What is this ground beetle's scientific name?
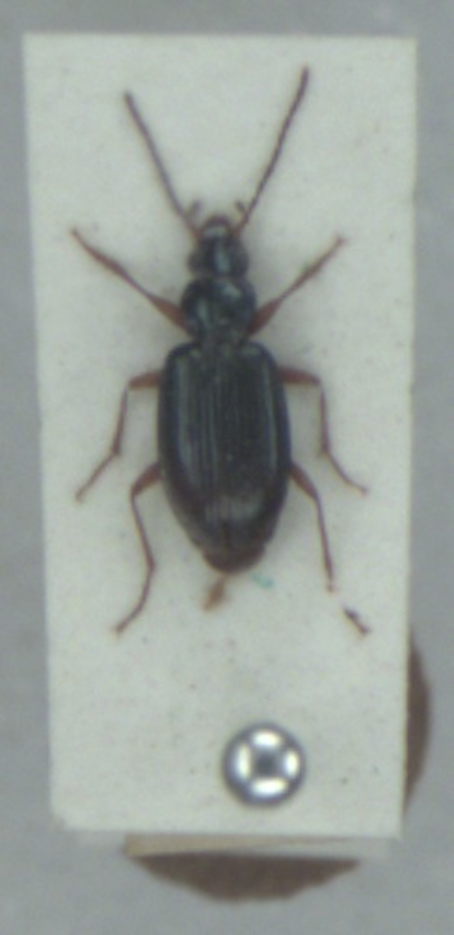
Bembidion monticola
